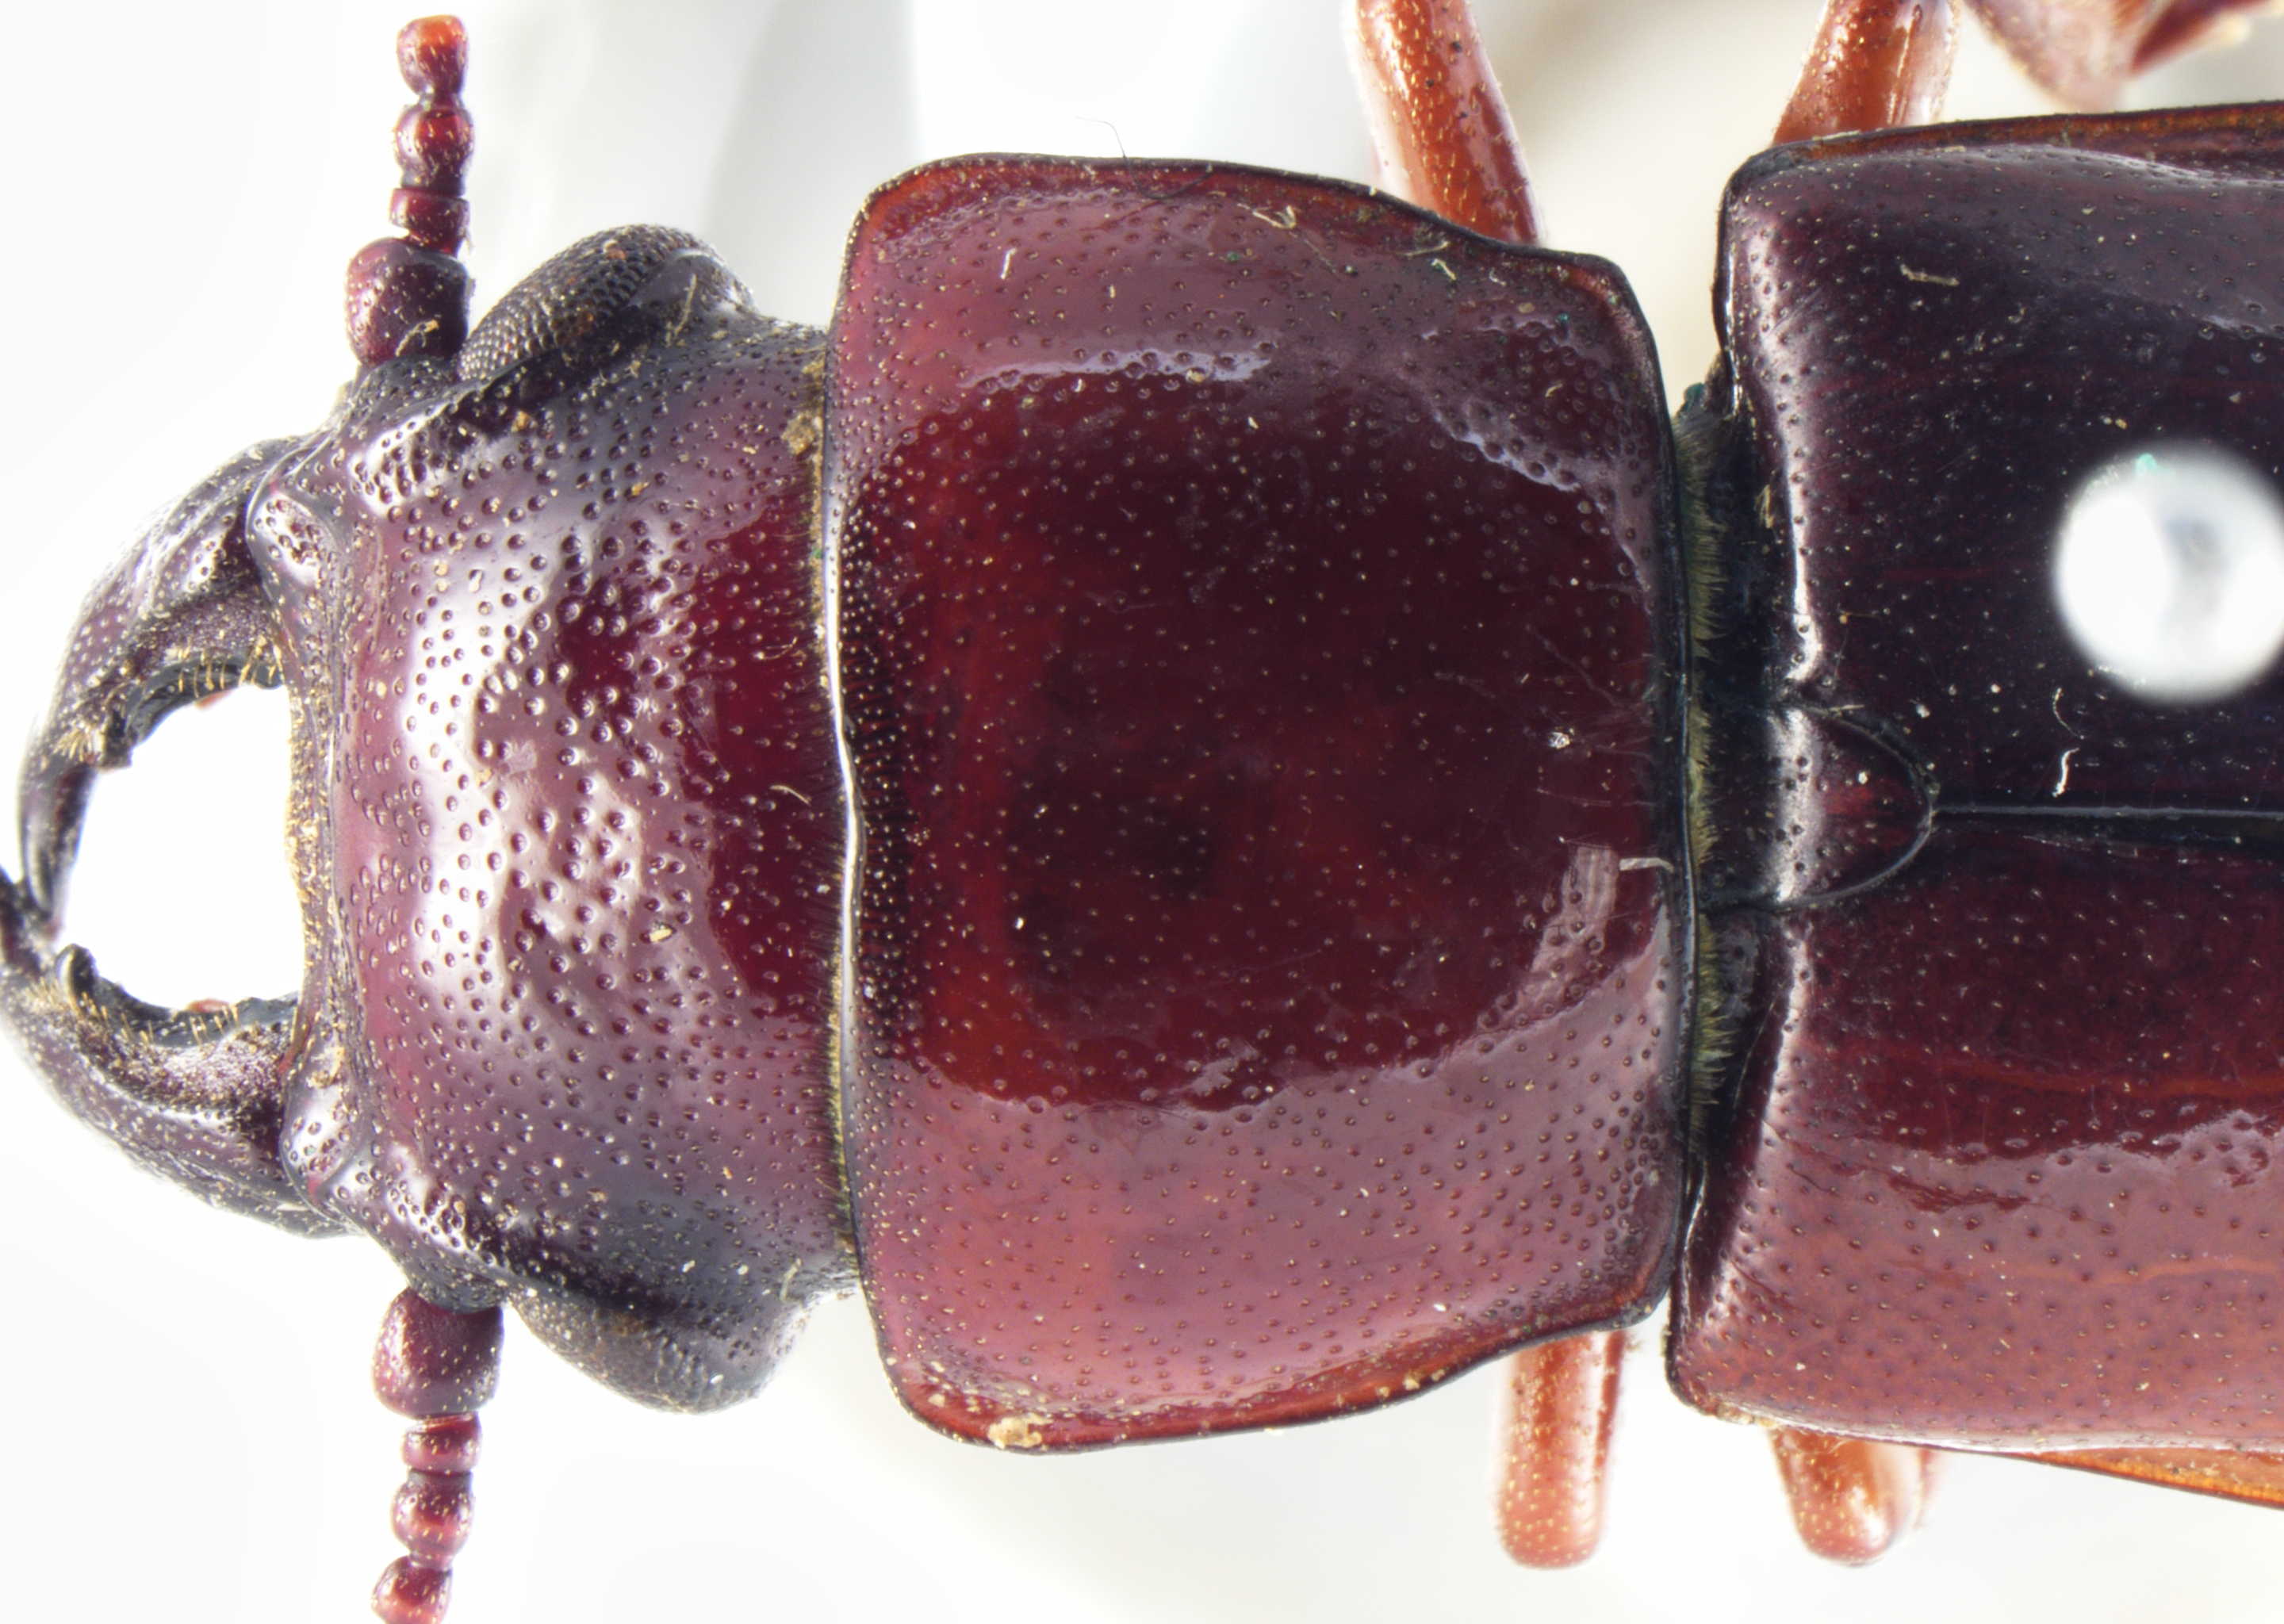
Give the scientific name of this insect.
Parandra ampliceps (also Neandra brunnea)
